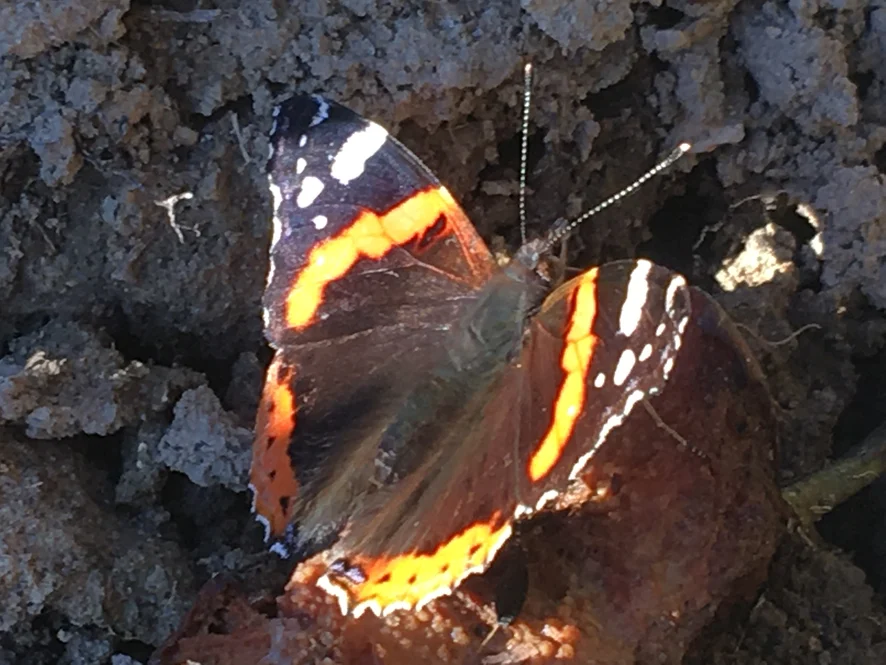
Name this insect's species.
Vanessa atalanta
